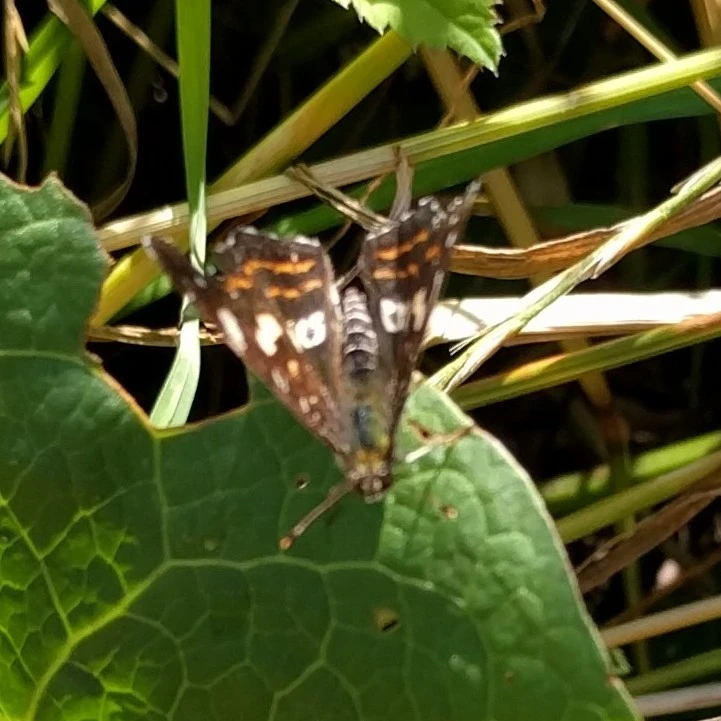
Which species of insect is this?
Araschnia levana
